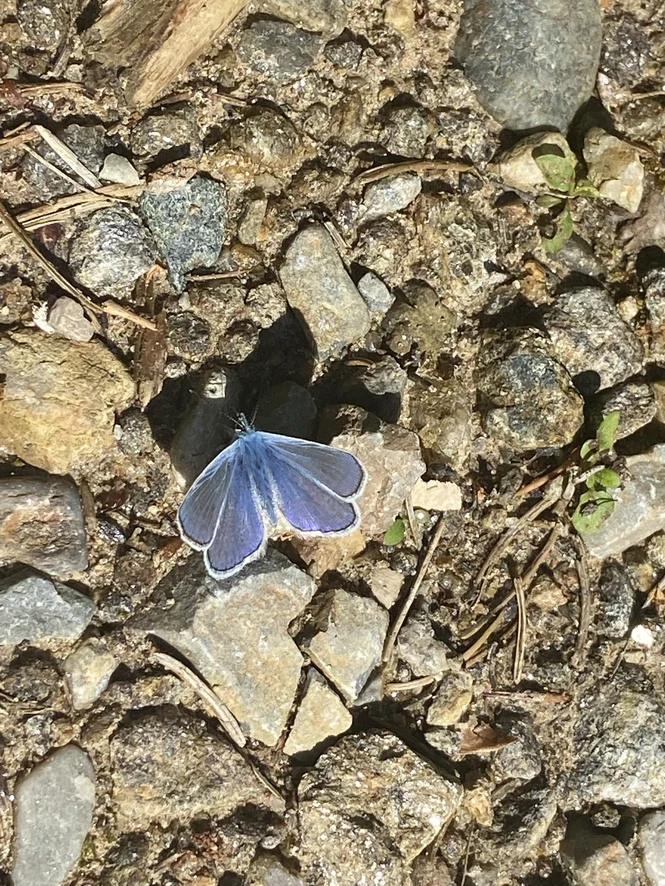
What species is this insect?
Polyommatus icarus
